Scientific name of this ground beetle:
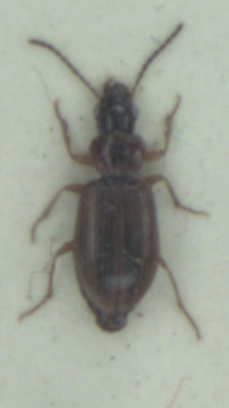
Dicheirotrichus placidus
